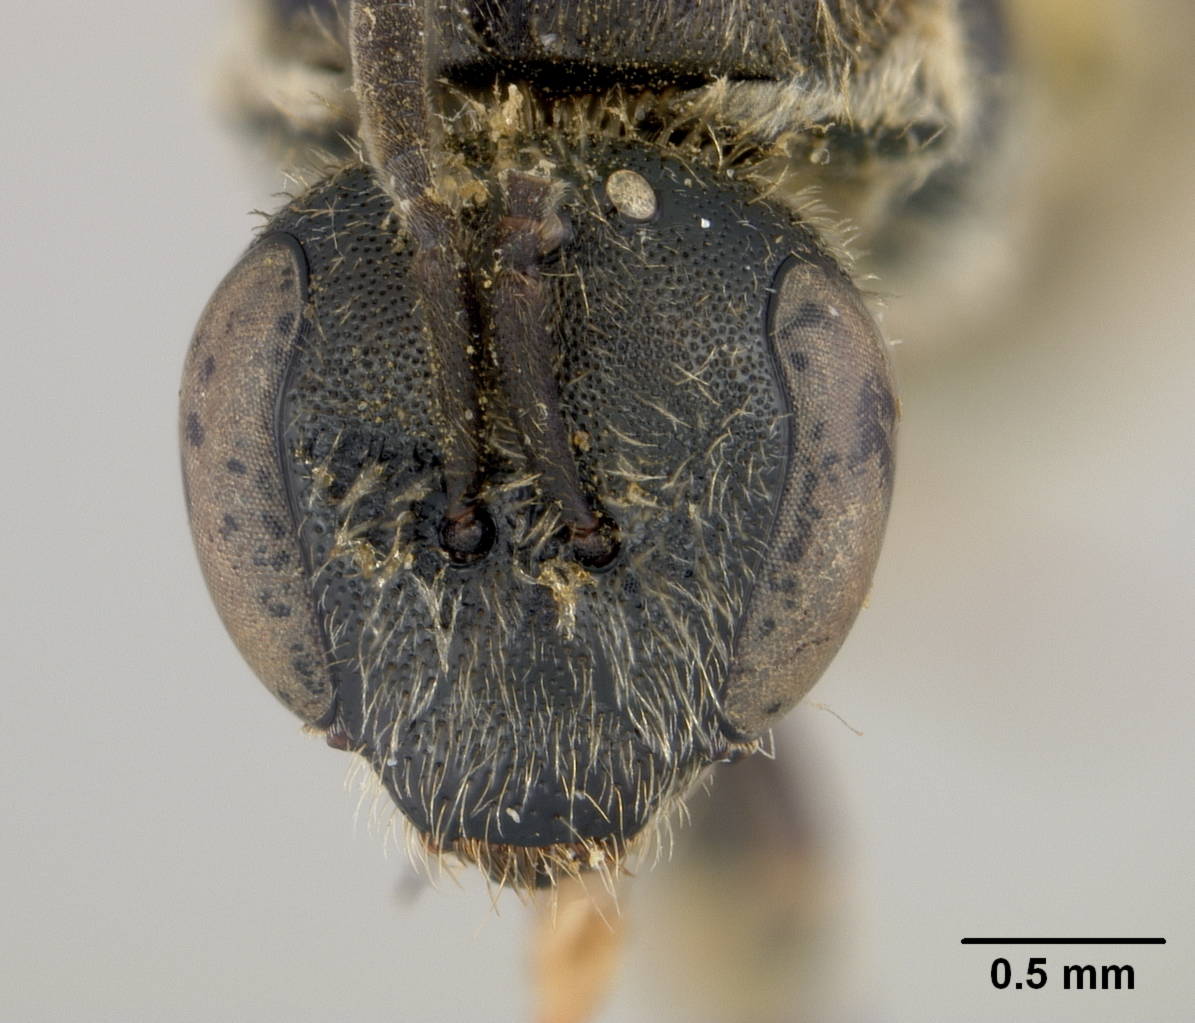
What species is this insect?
Halictus trichorhinus
